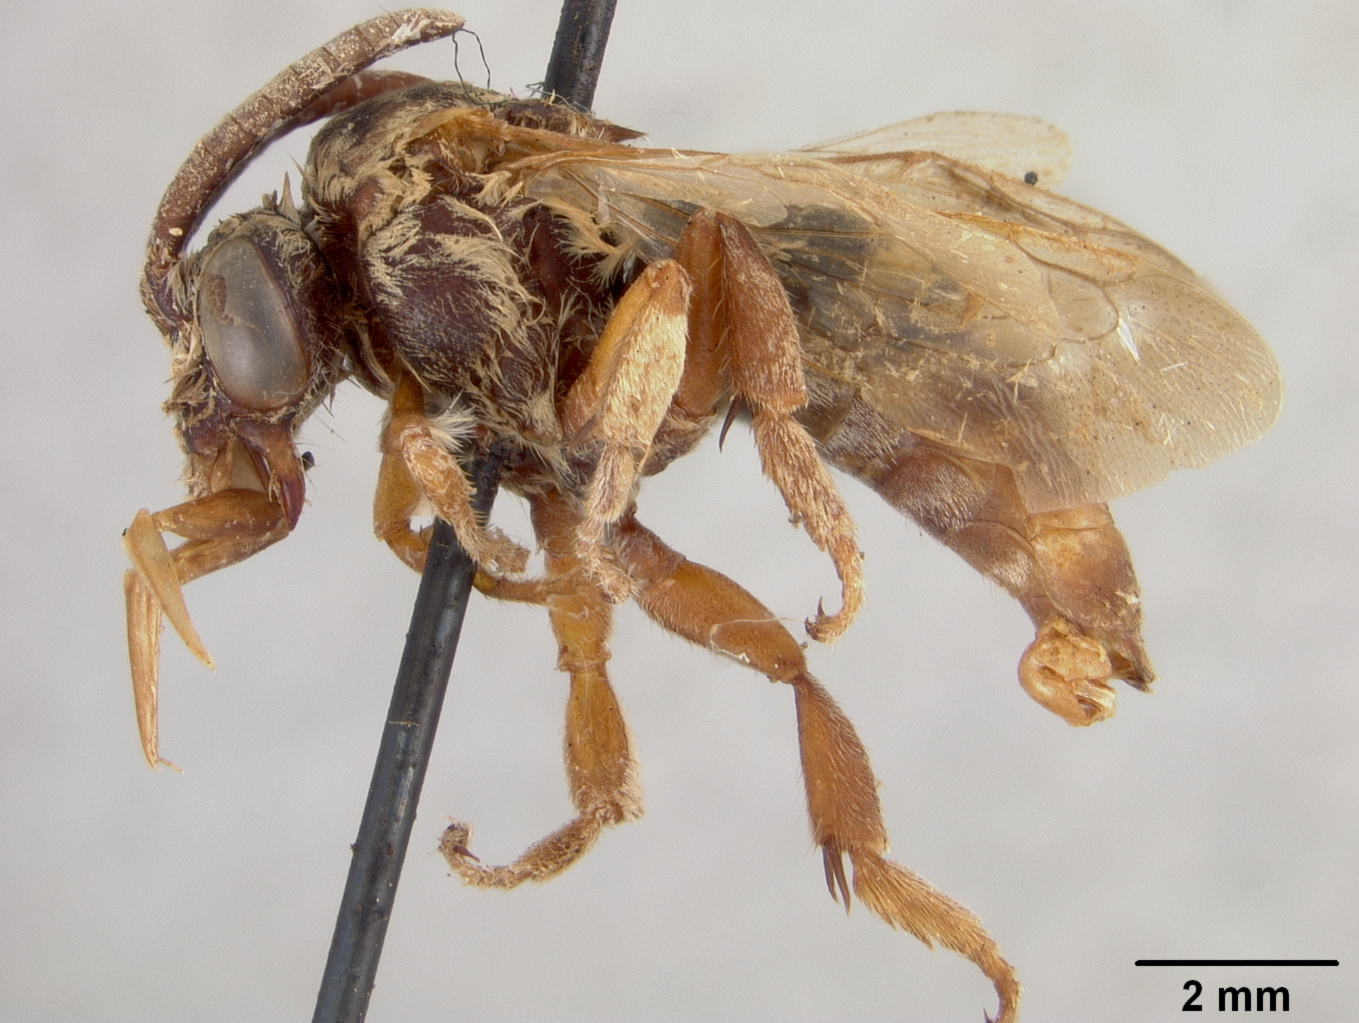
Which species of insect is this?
Melecta haitensis
